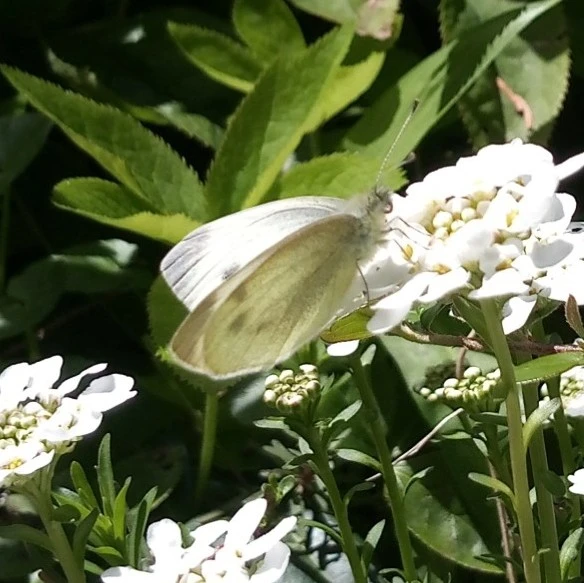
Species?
Pieris mannii
